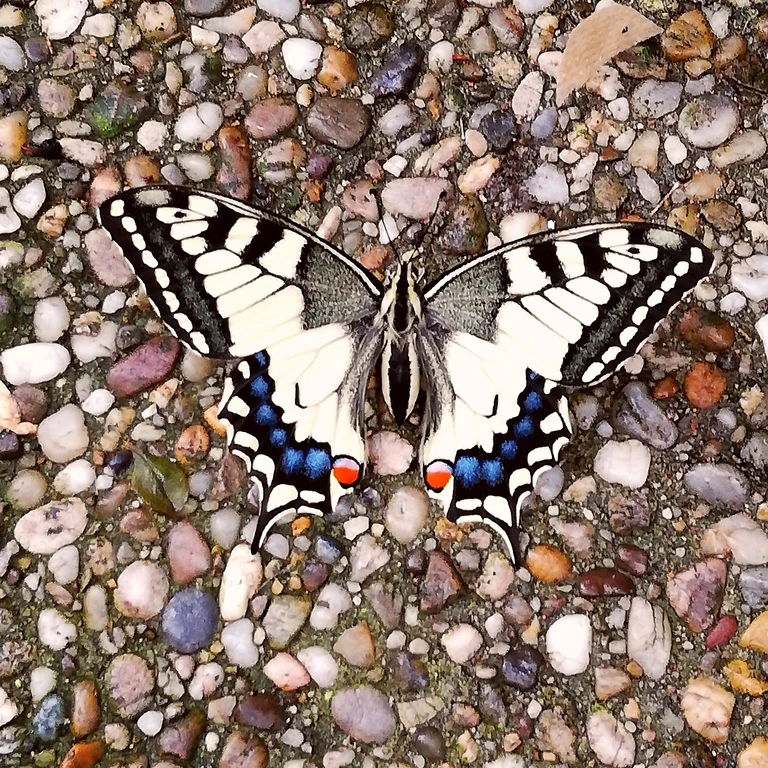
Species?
Papilio machaon
